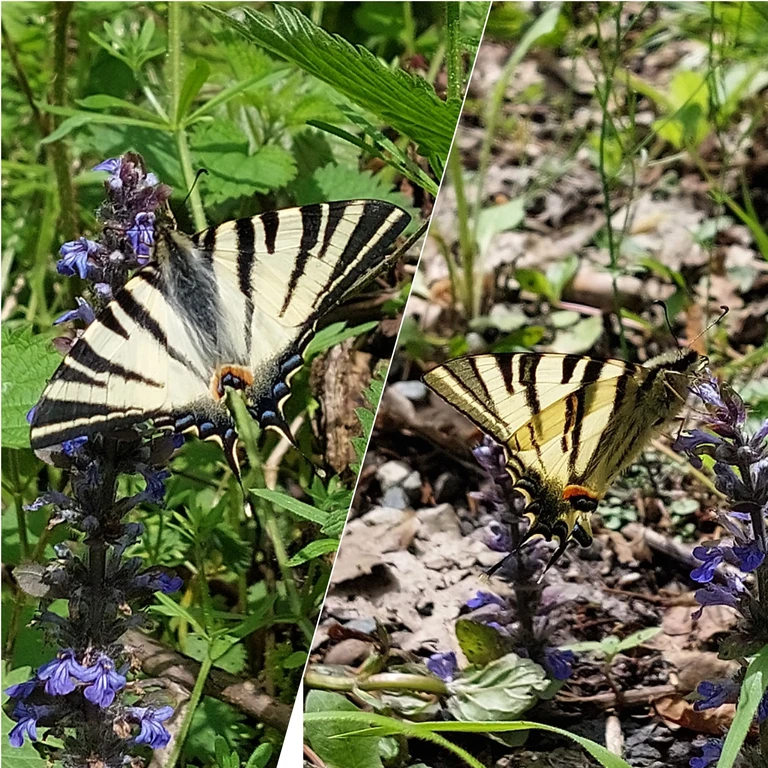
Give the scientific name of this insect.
Iphiclides podalirius
